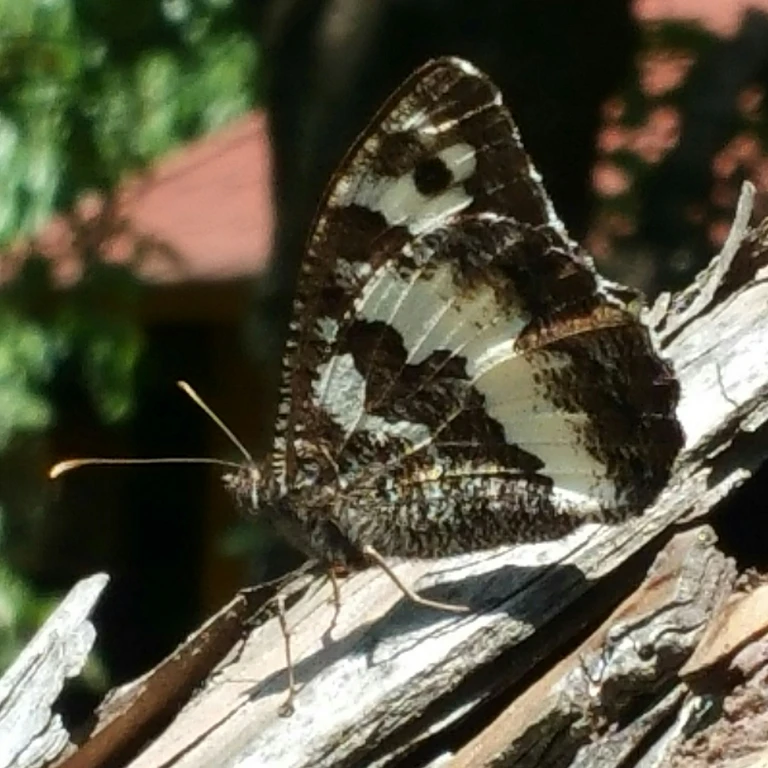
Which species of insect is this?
Brintesia circe
